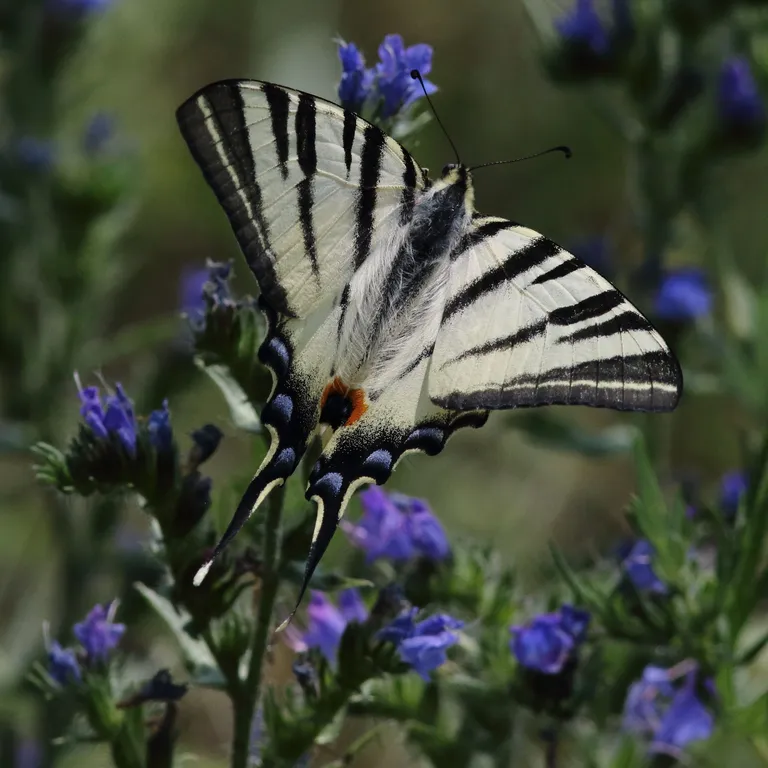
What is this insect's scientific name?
Iphiclides podalirius
